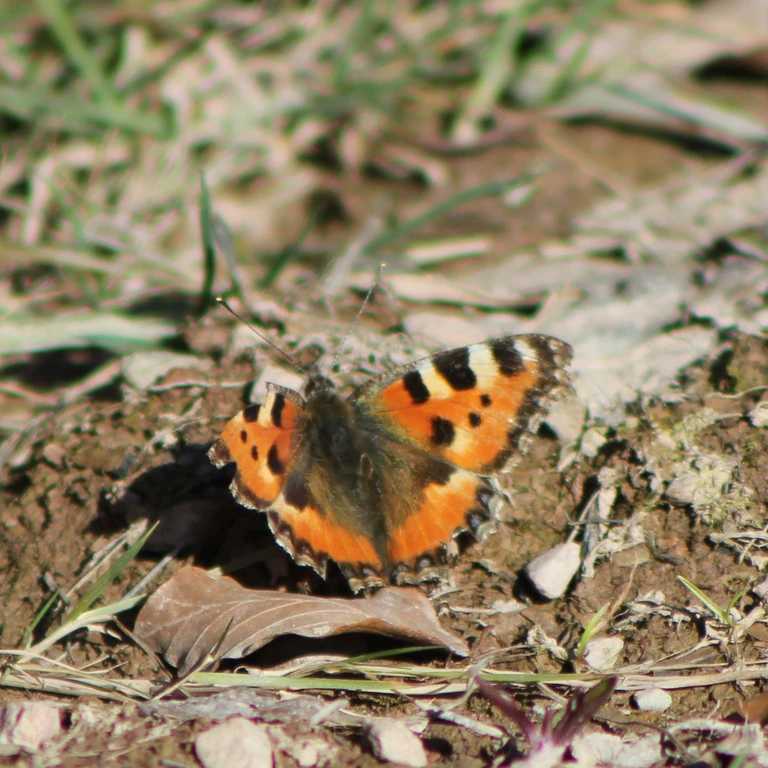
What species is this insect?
Aglais urticae
